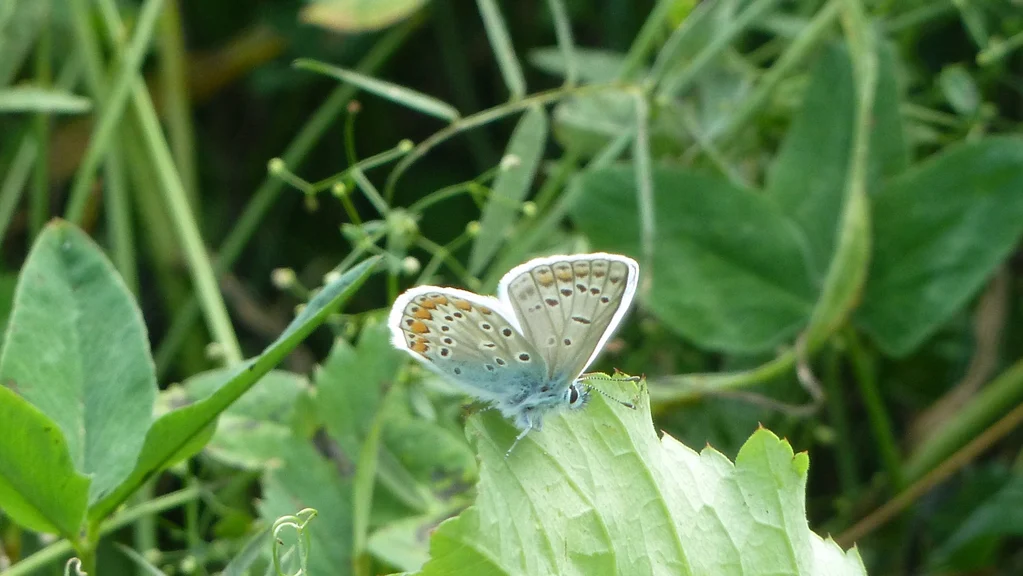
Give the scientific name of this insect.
Polyommatus icarus
